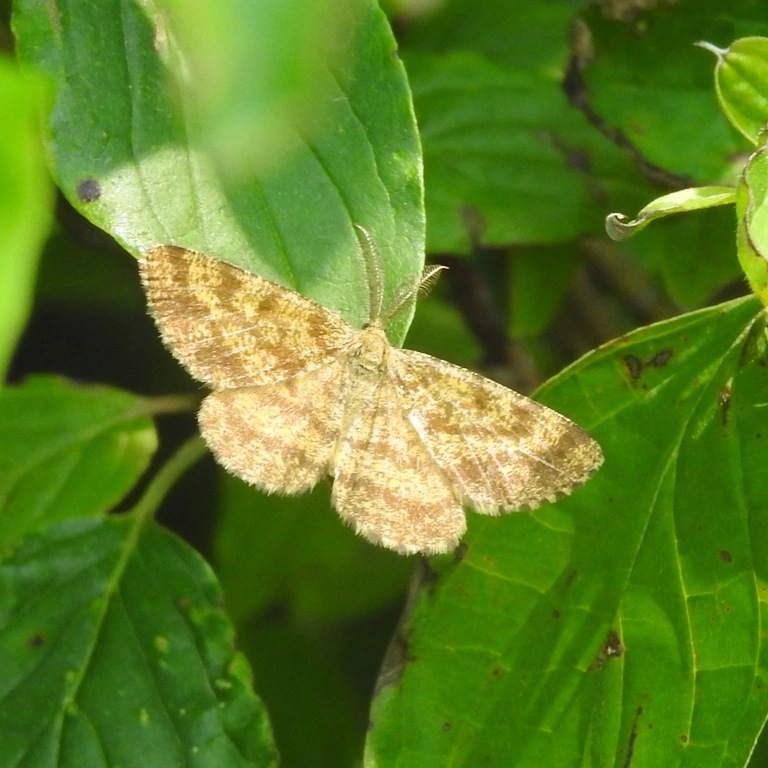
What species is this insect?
Ematurga atomaria
